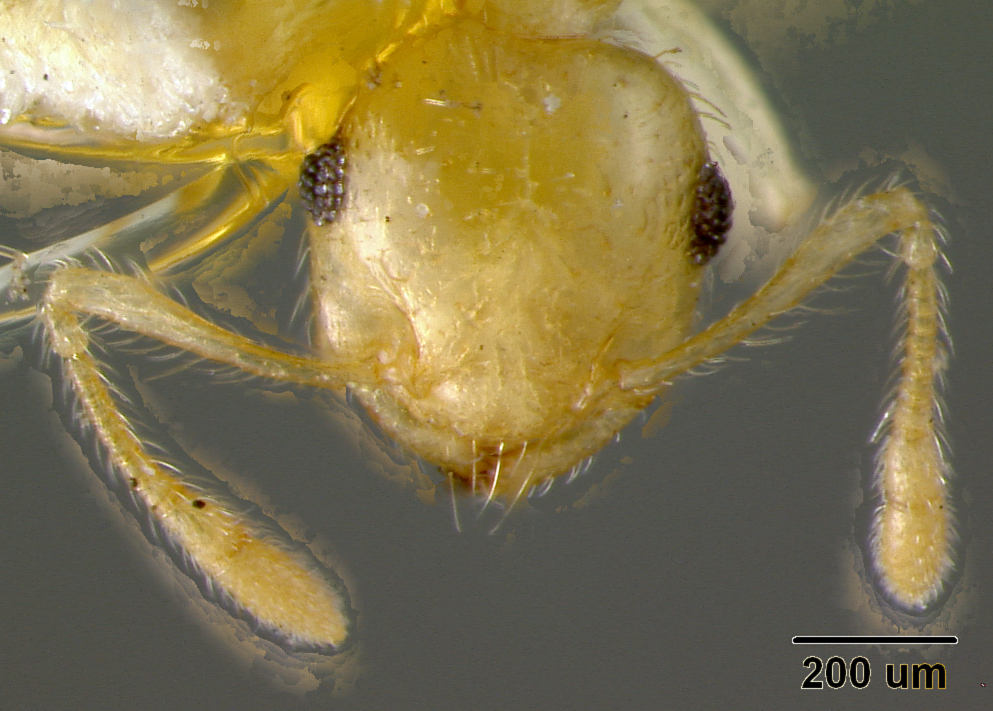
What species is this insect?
Crematogaster barbouri
